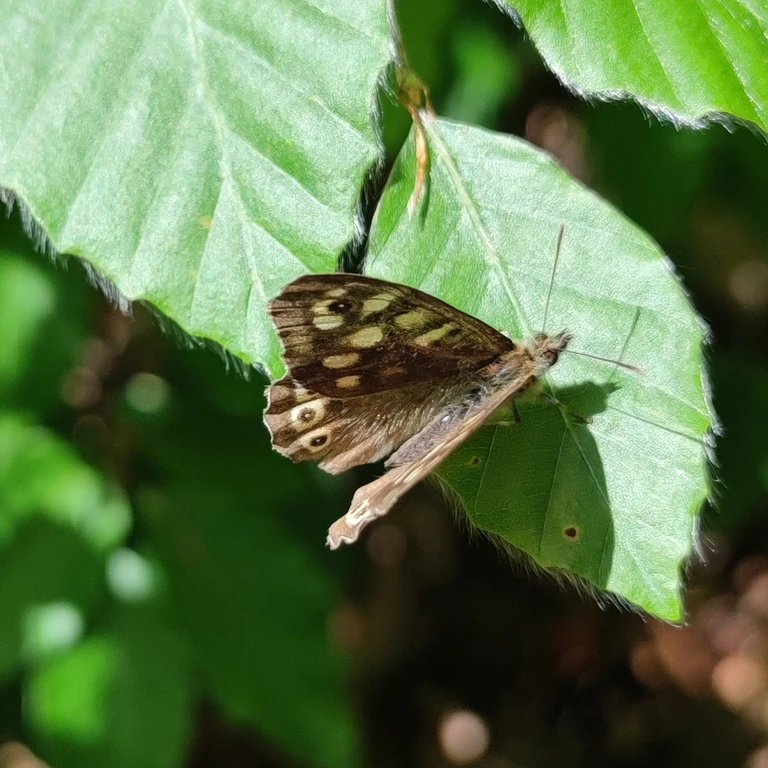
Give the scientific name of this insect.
Pararge aegeria
